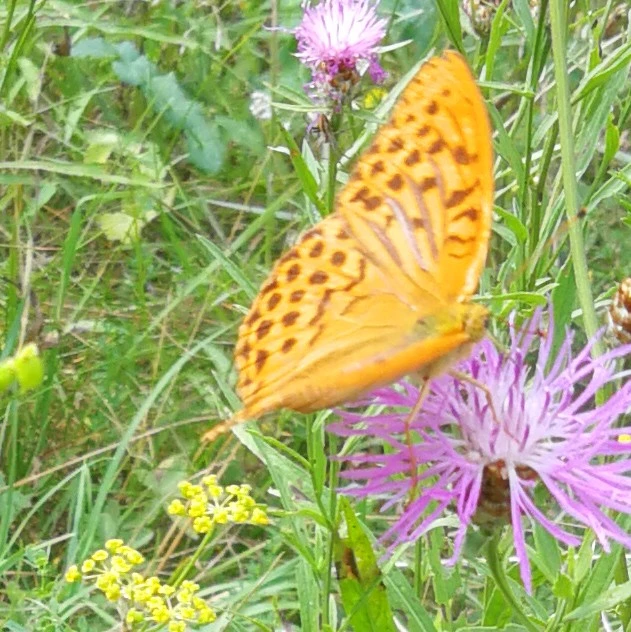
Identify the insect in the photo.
Argynnis paphia
